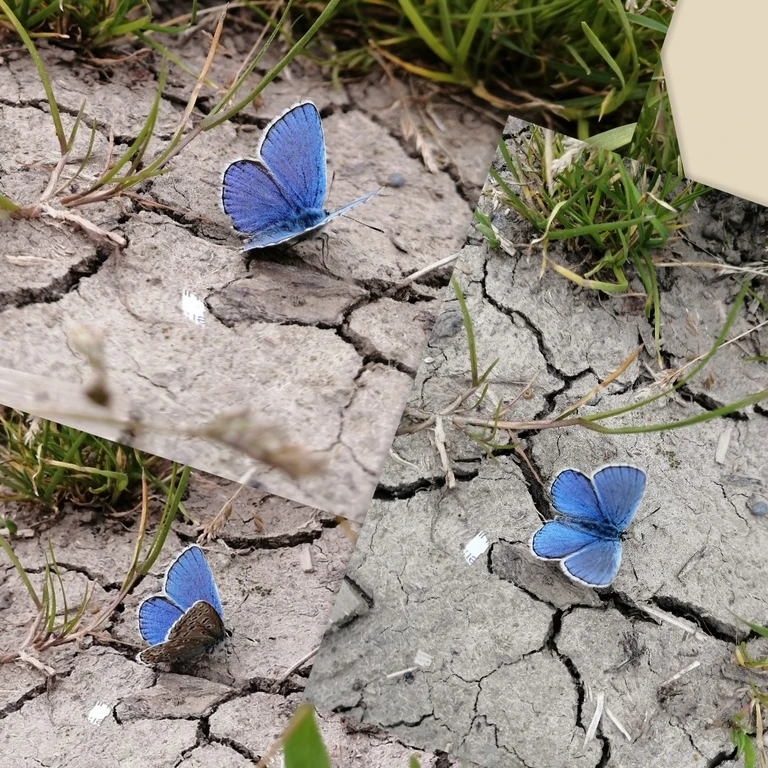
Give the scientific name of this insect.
Lysandra bellargus
